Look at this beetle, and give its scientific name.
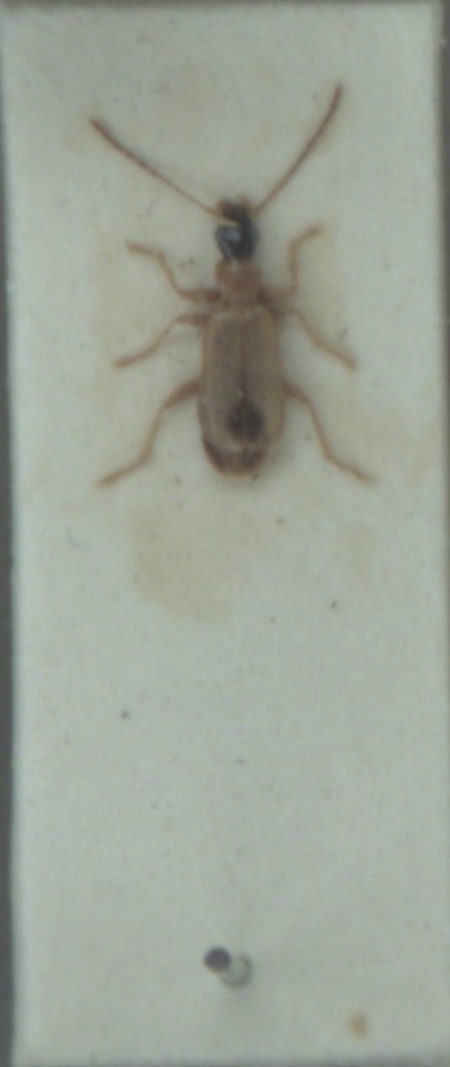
Demetrias monostigma
